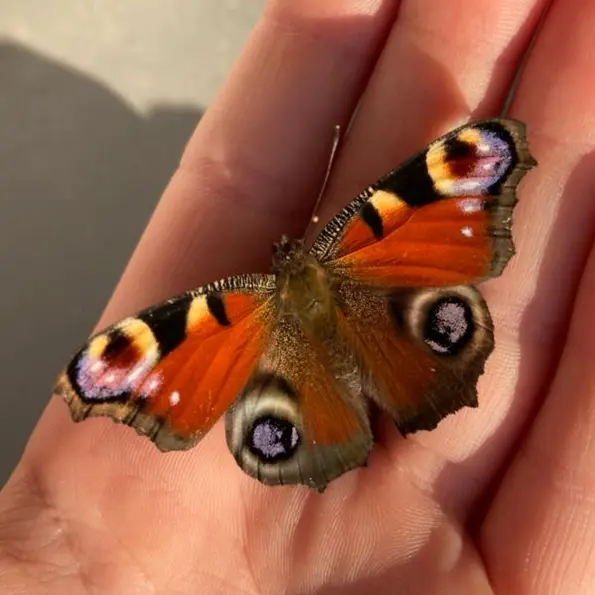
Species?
Aglais io
